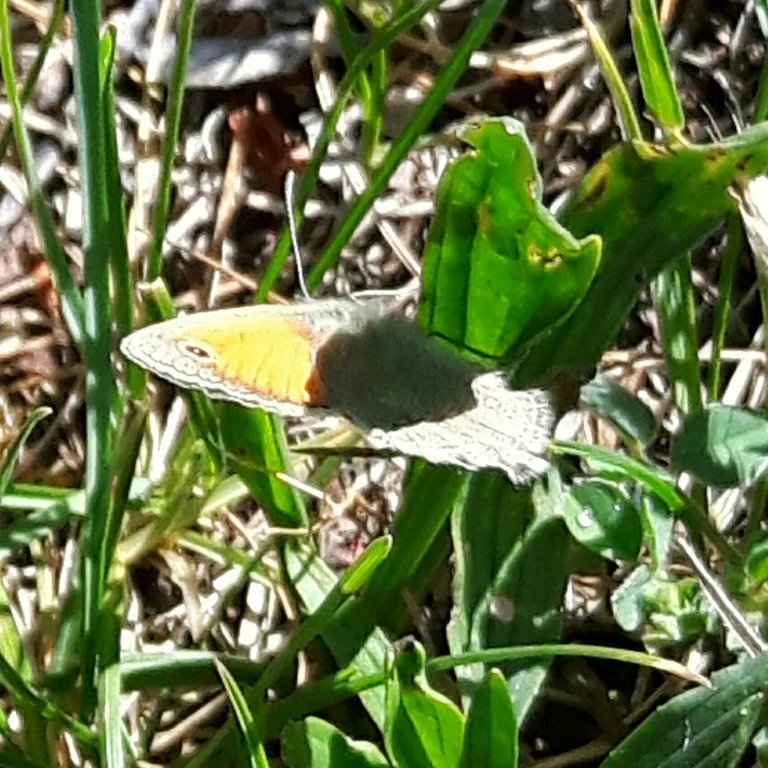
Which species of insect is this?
Coenonympha pamphilus
